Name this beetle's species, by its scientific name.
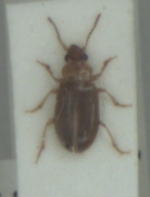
Bradycellus harpalinus
